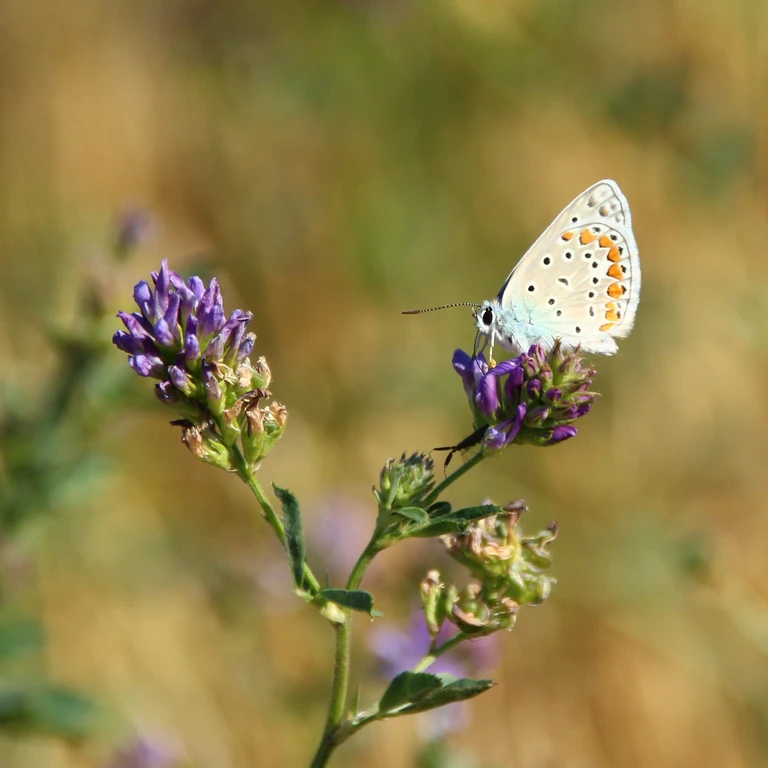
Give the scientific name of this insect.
Polyommatus icarus
